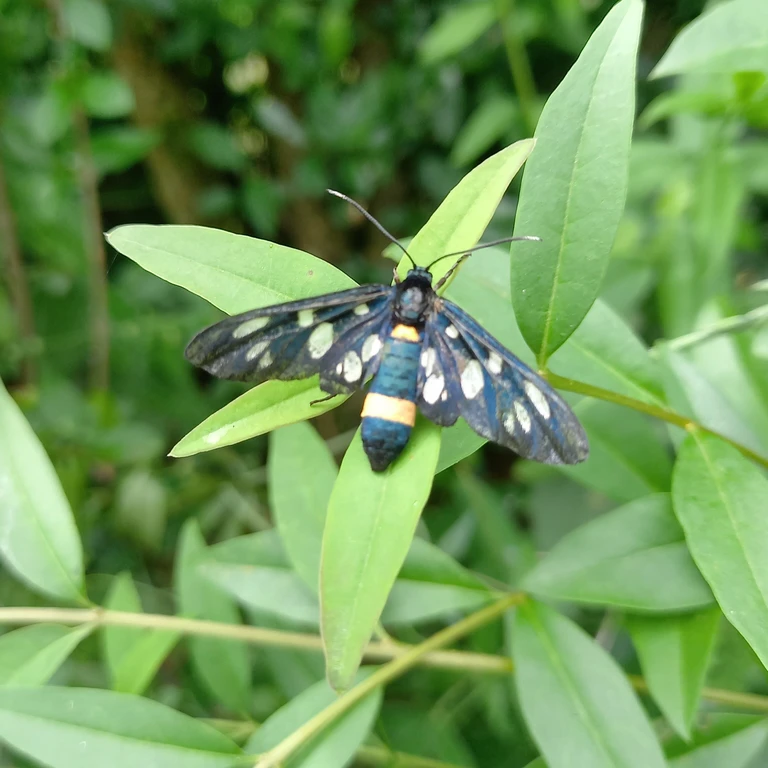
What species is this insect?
Amata phegea
